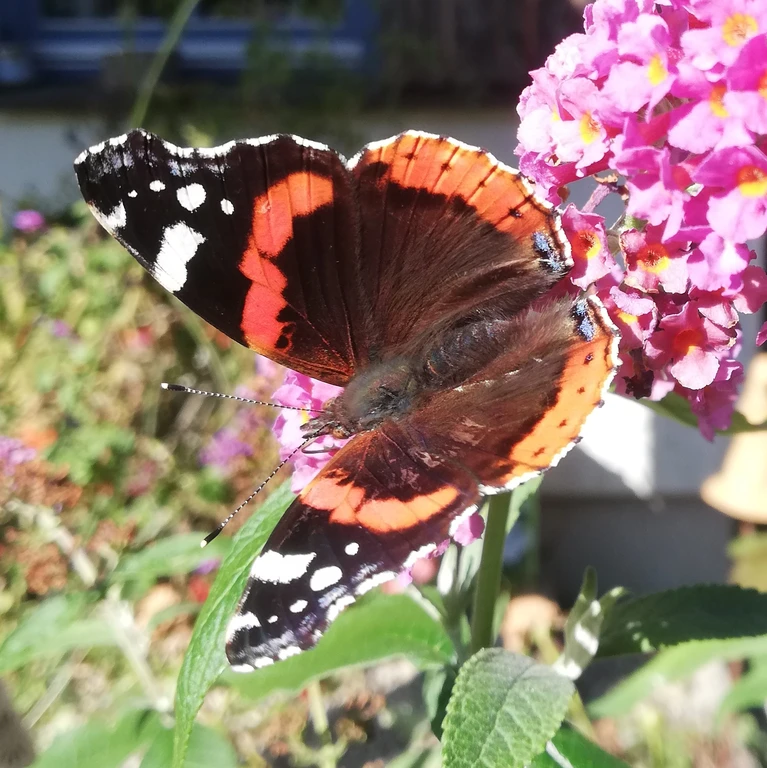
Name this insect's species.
Vanessa atalanta
